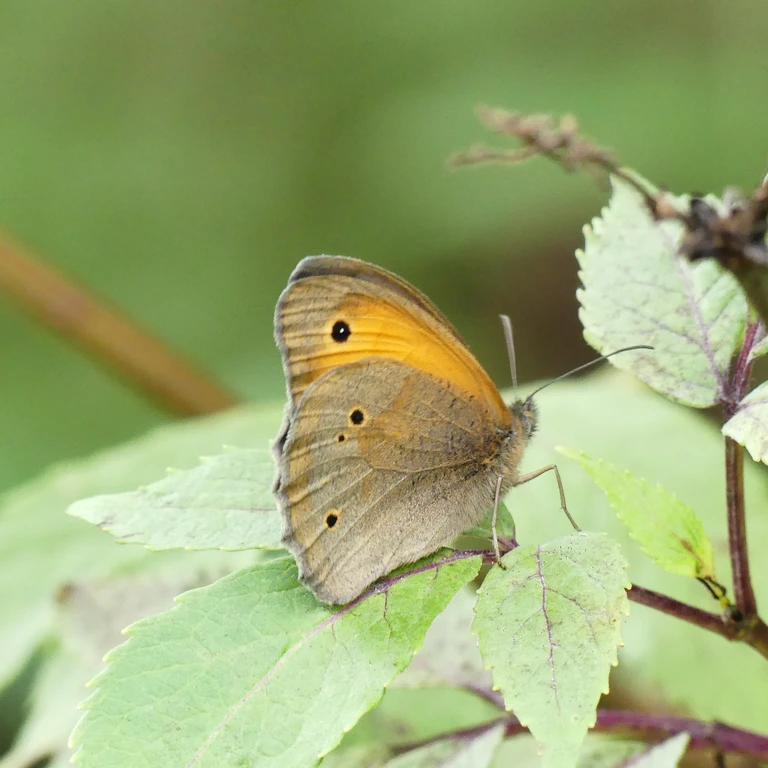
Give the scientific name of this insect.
Maniola jurtina
